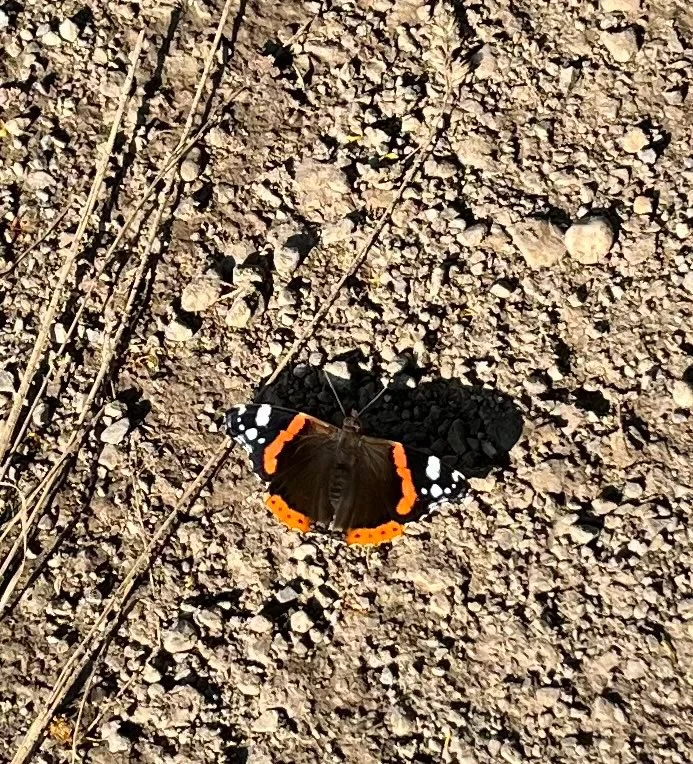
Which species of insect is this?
Vanessa atalanta
